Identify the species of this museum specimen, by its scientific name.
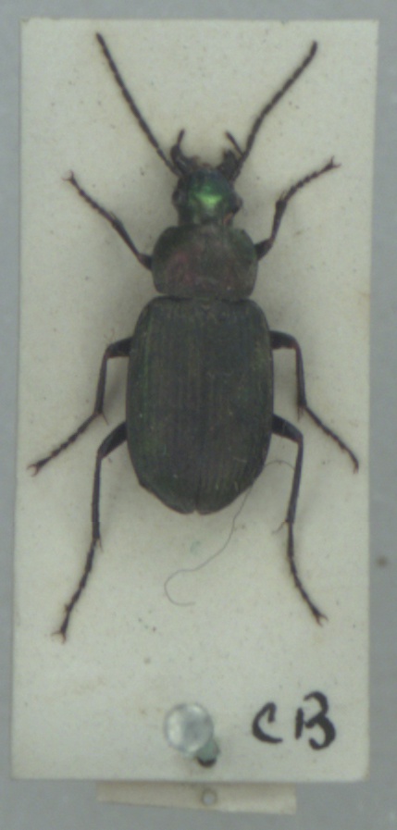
Chlaenius nigricornis
